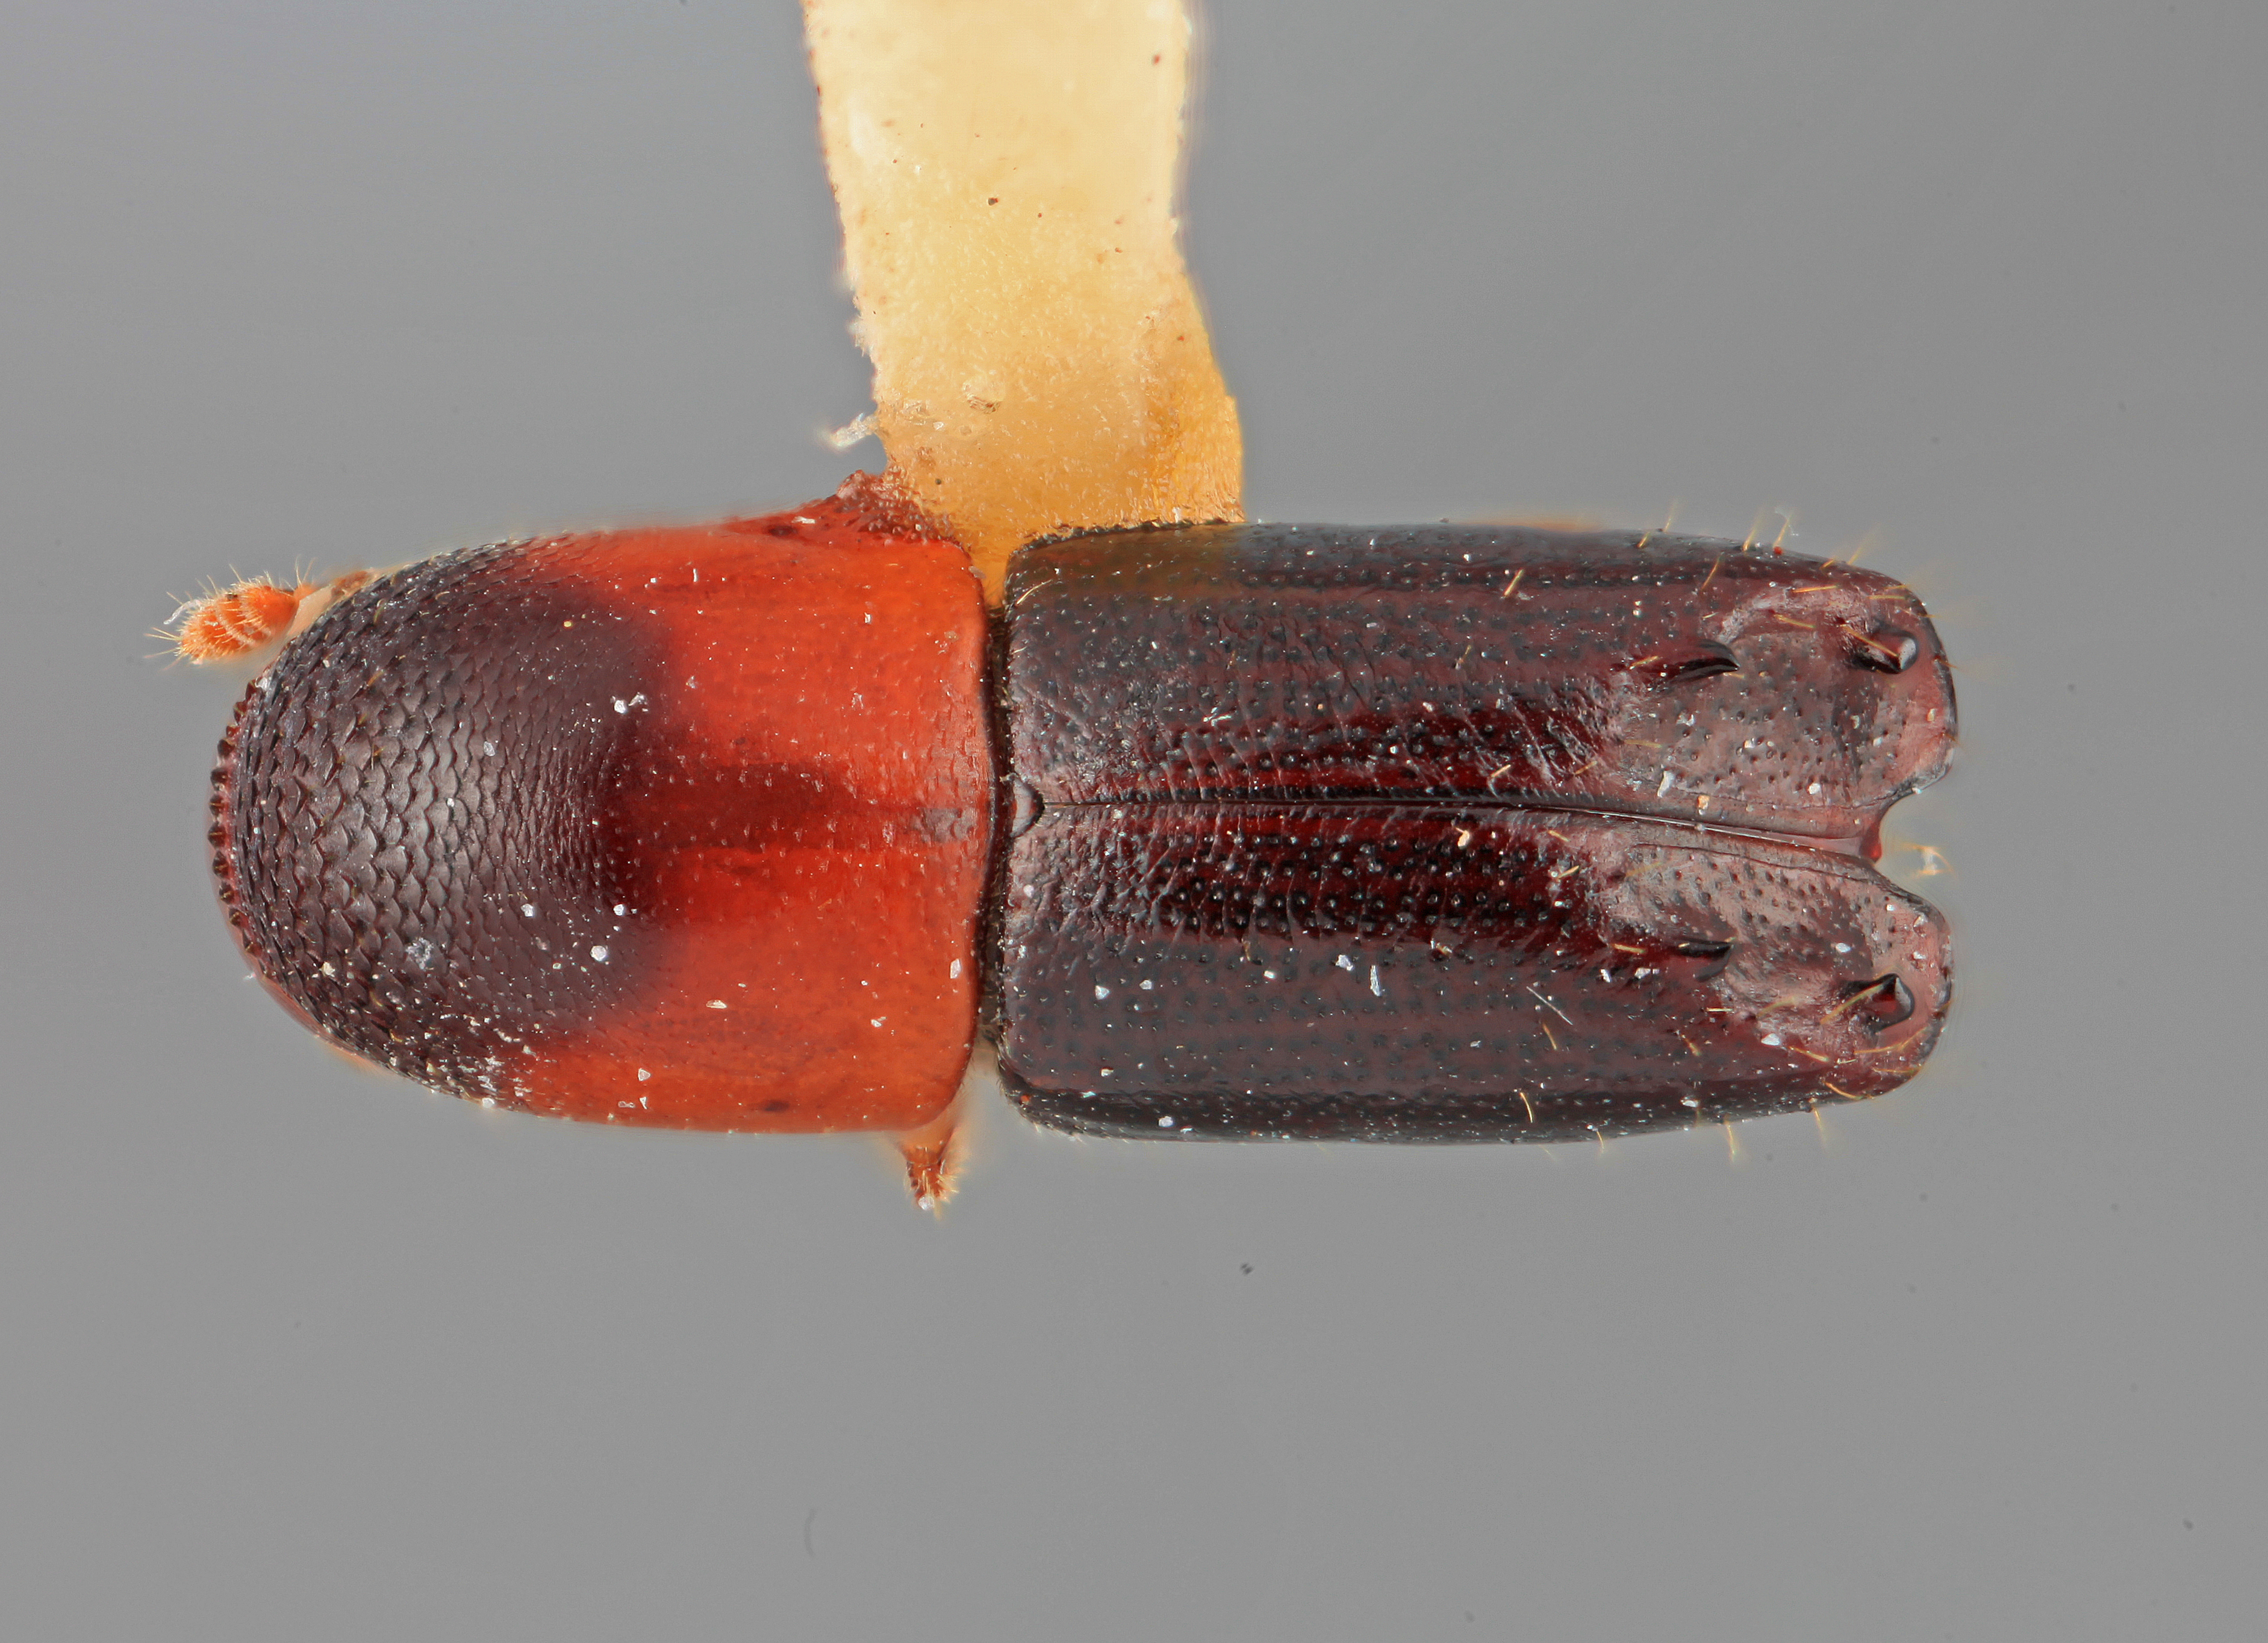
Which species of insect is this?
Tricolus nayaritensis
